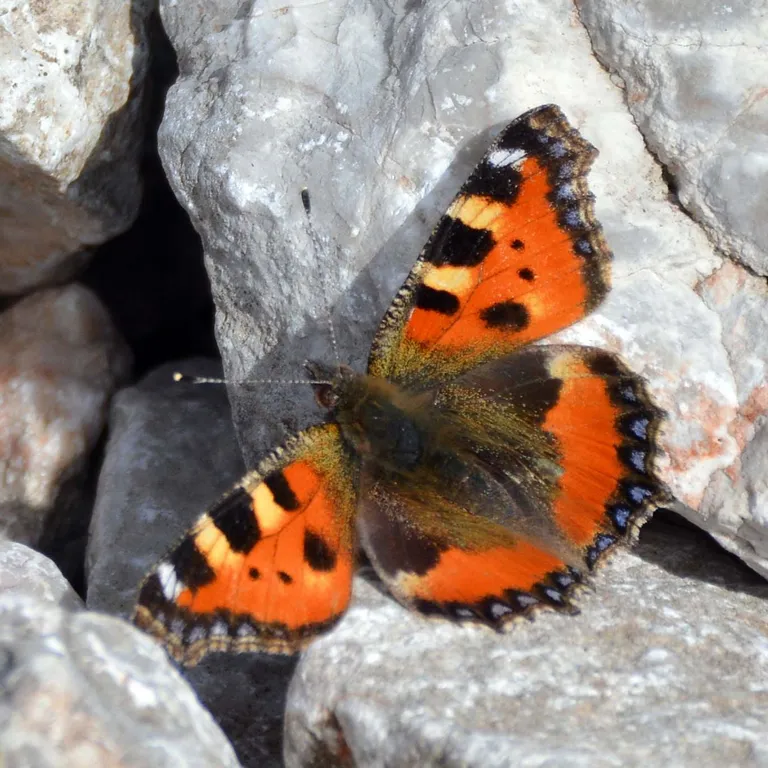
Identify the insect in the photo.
Aglais urticae
